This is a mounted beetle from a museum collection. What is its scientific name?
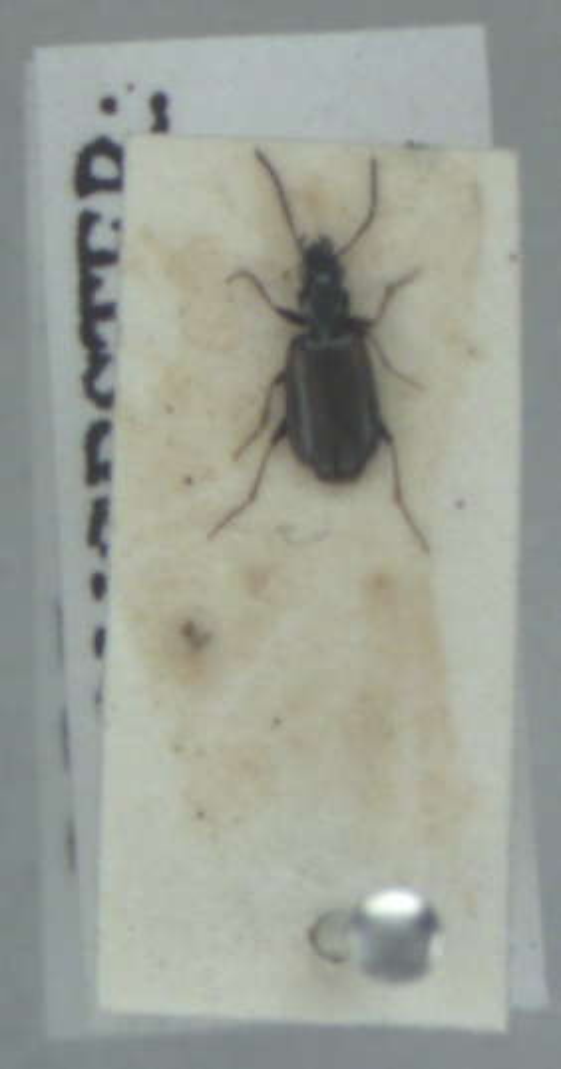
Syntomus obscuroguttatus
